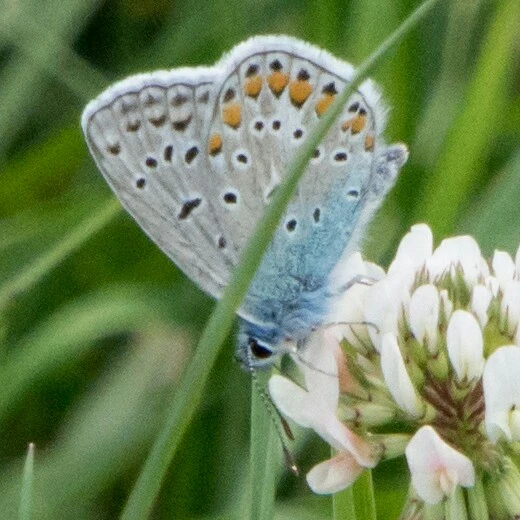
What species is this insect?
Polyommatus icarus
